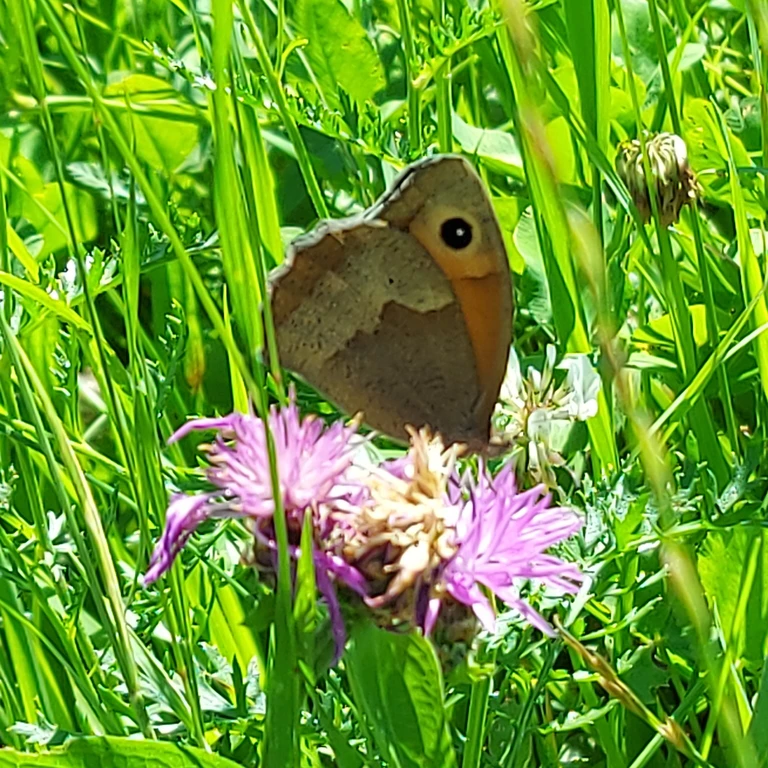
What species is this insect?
Maniola jurtina
